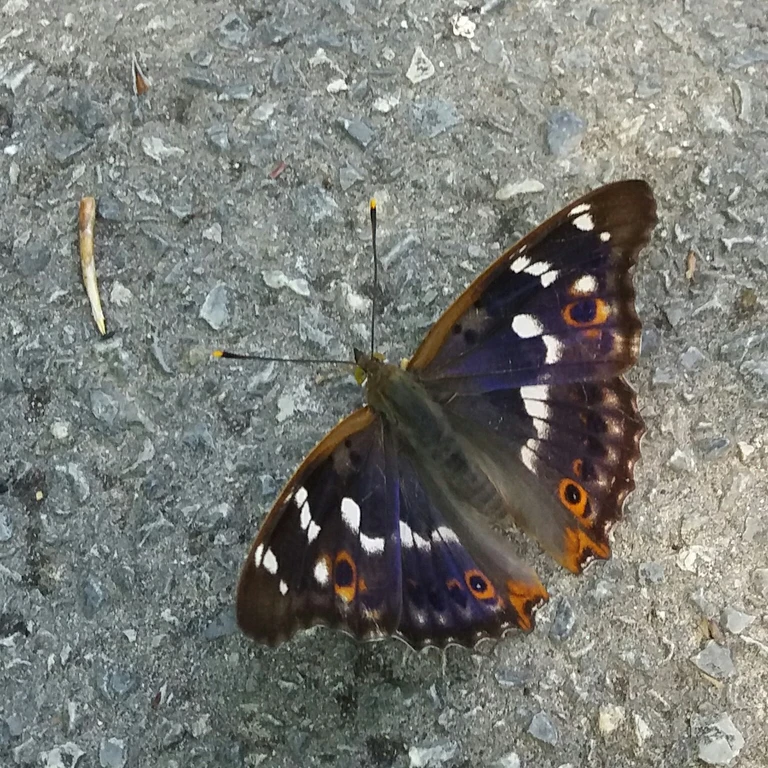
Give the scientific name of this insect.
Apatura ilia
